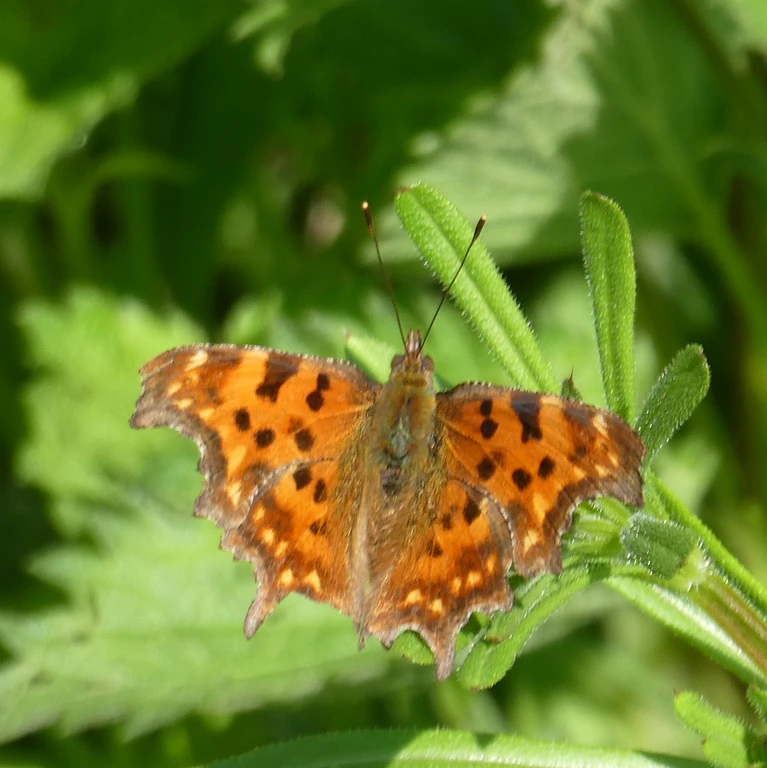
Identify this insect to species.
Polygonia c-album
